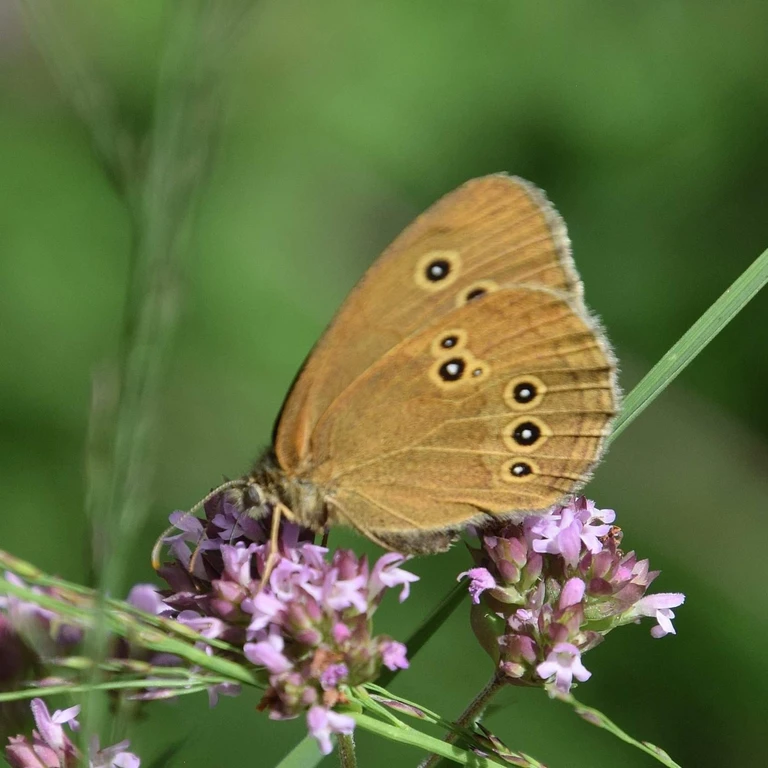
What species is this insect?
Aphantopus hyperantus
